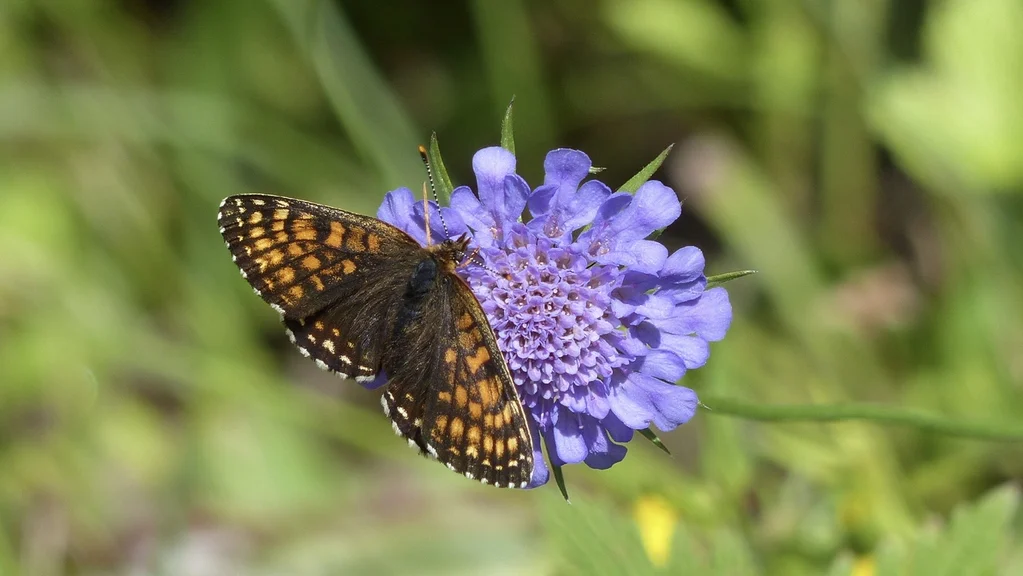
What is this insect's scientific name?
Melitaea diamina
